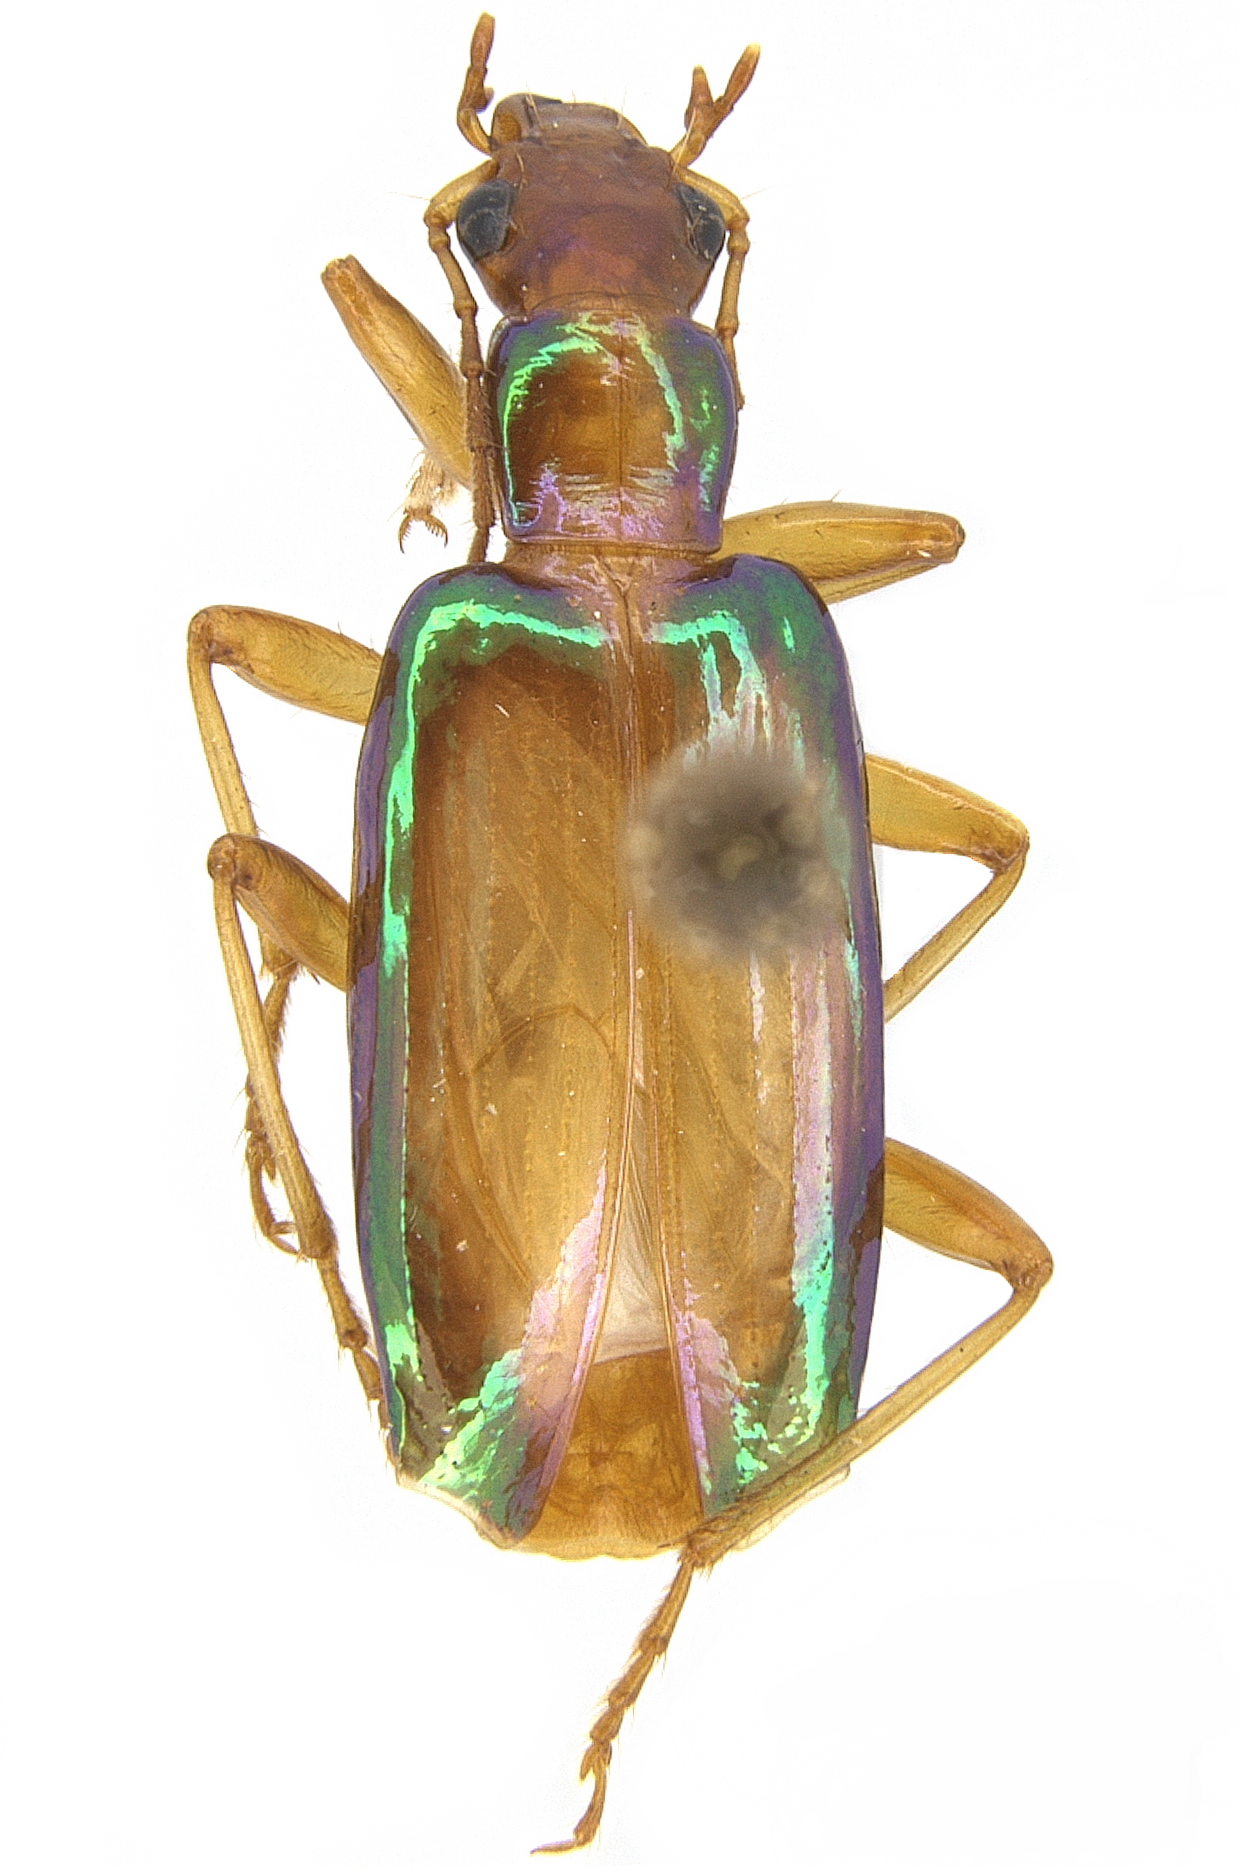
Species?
Plagiotelum irinum
